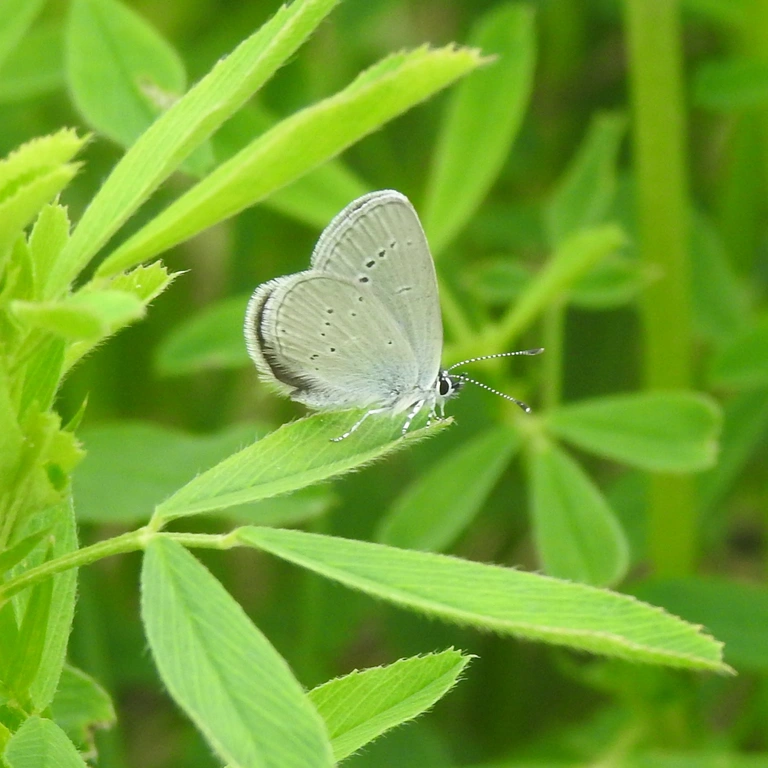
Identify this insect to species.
Cupido minimus
